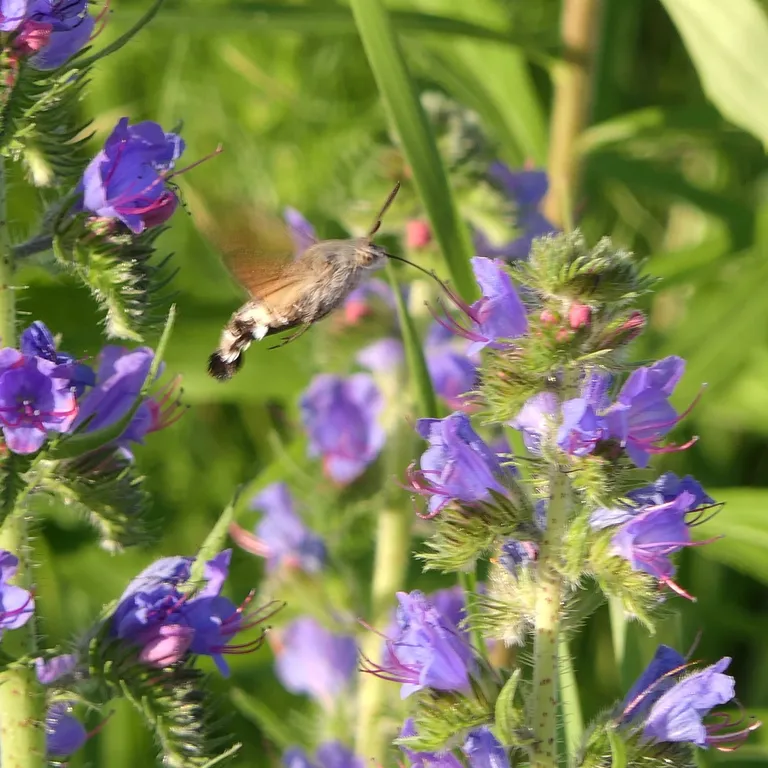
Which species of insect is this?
Macroglossum stellatarum
